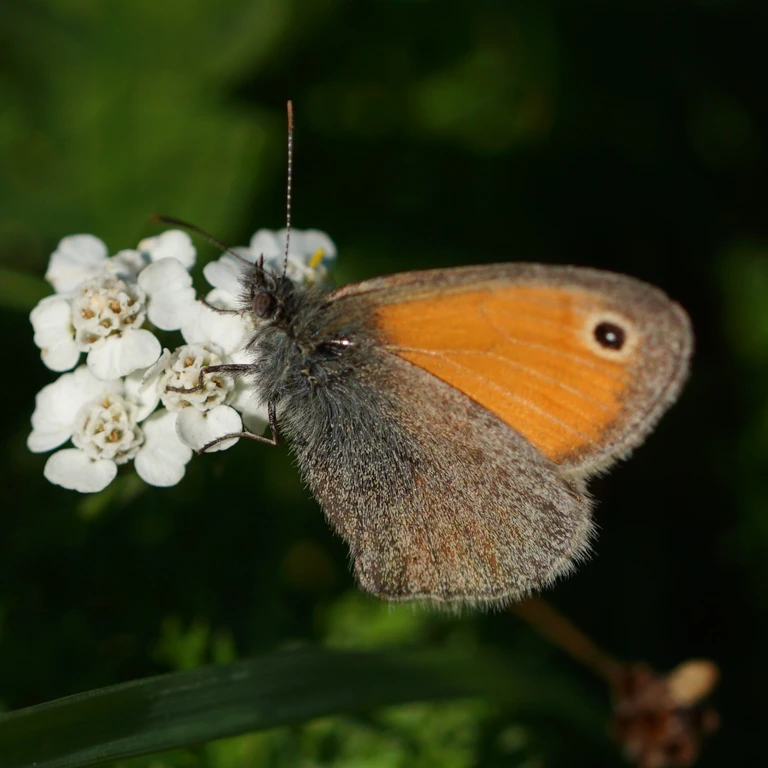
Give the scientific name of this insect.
Coenonympha pamphilus
